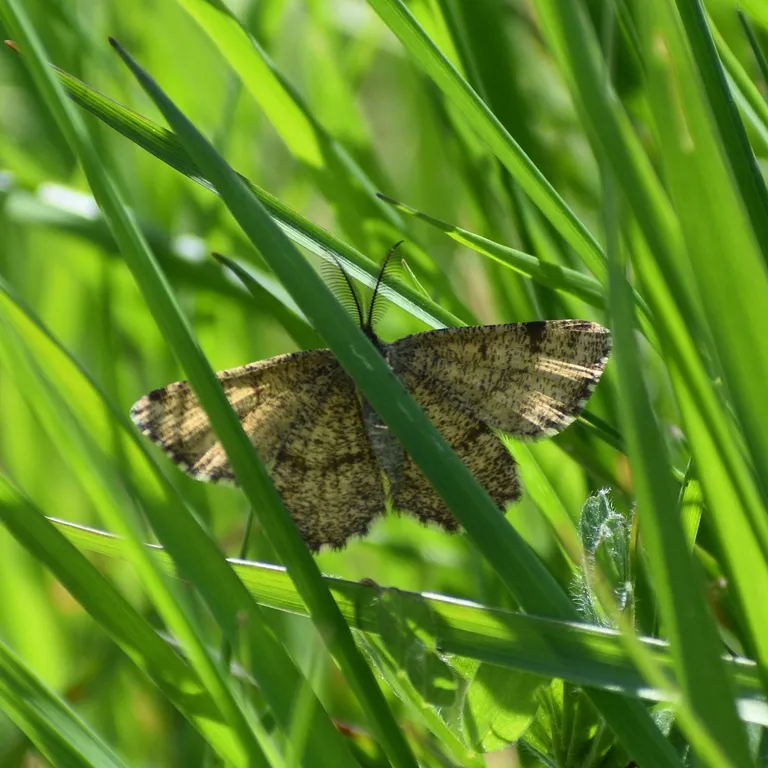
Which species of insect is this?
Ematurga atomaria
